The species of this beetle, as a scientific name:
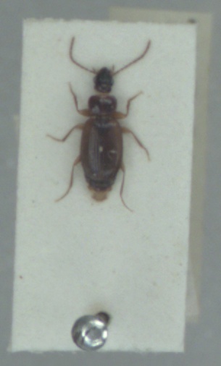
Trechus obtusus
